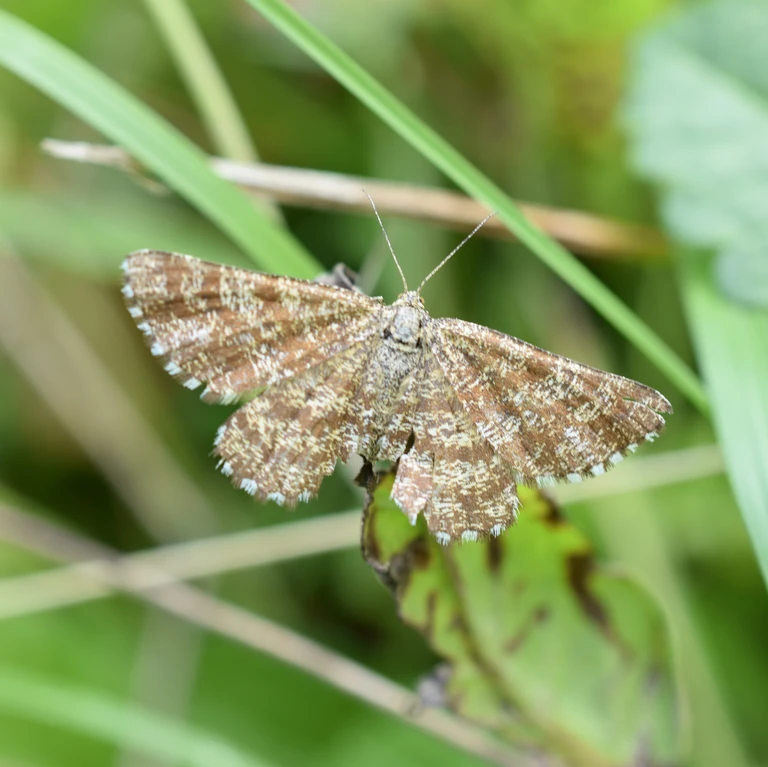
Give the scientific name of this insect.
Ematurga atomaria
